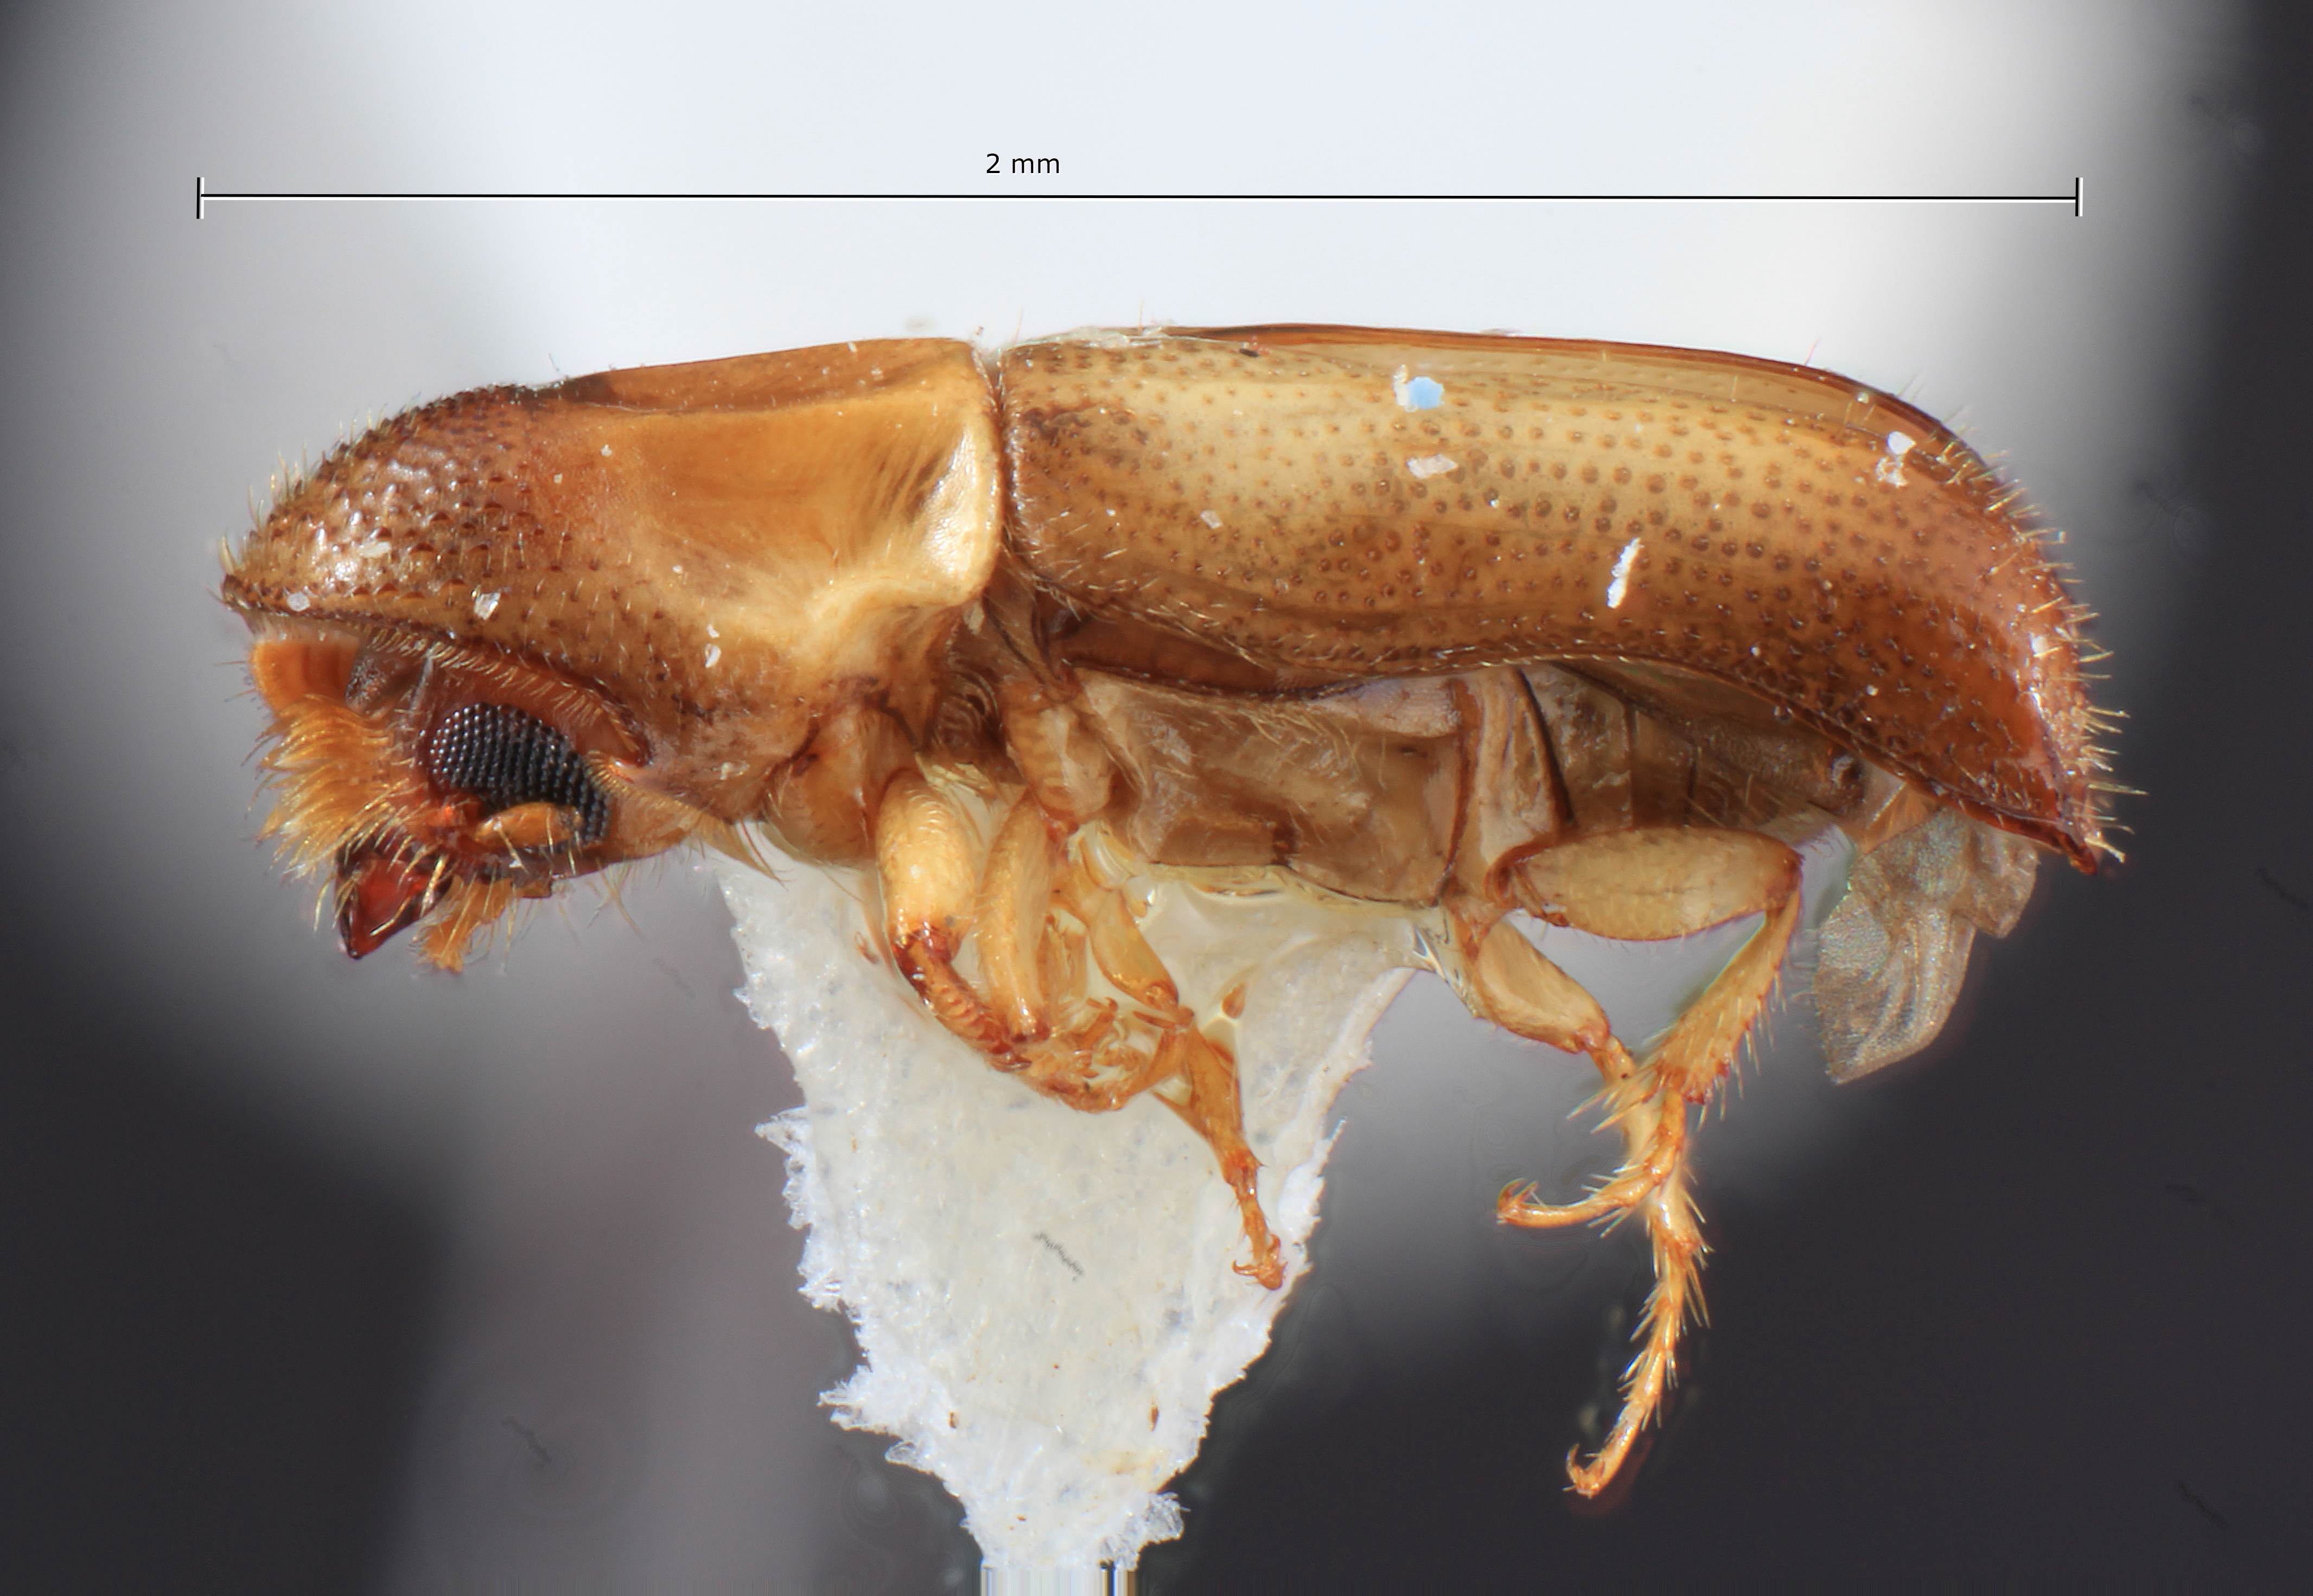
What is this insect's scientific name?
Gnathotrupes bituberculatus
